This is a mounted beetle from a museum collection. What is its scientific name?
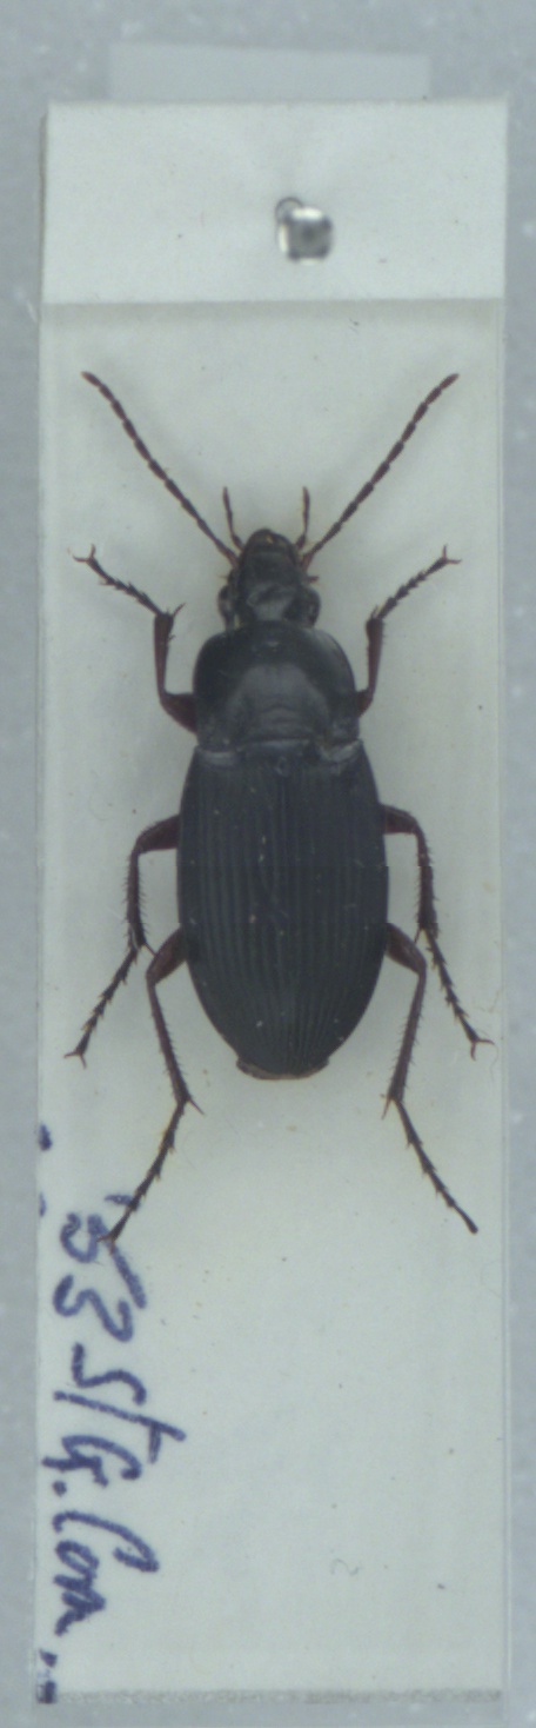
Calathus fuscipes
